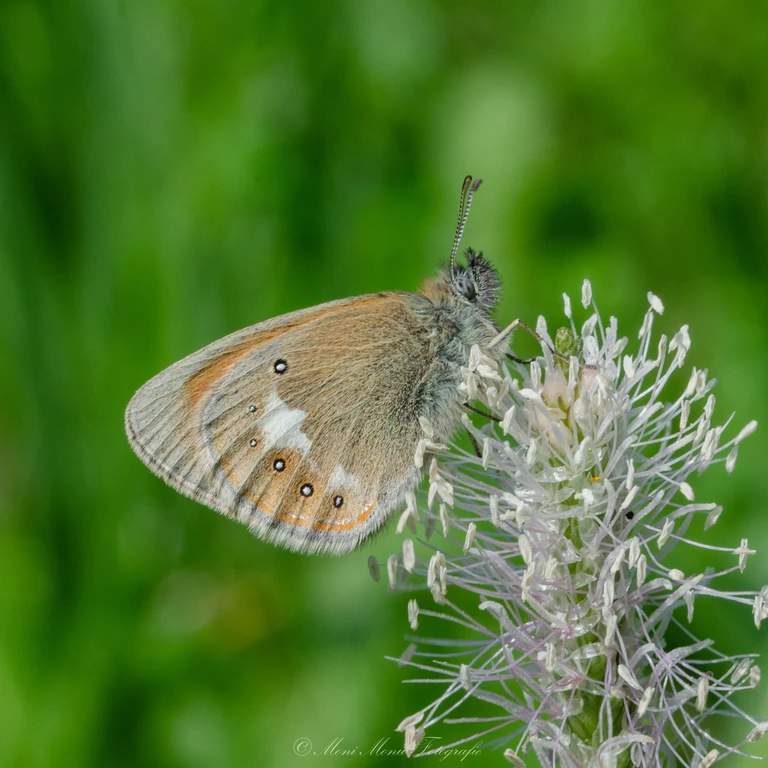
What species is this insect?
Coenonympha glycerion (also Coenonympha iphis)
